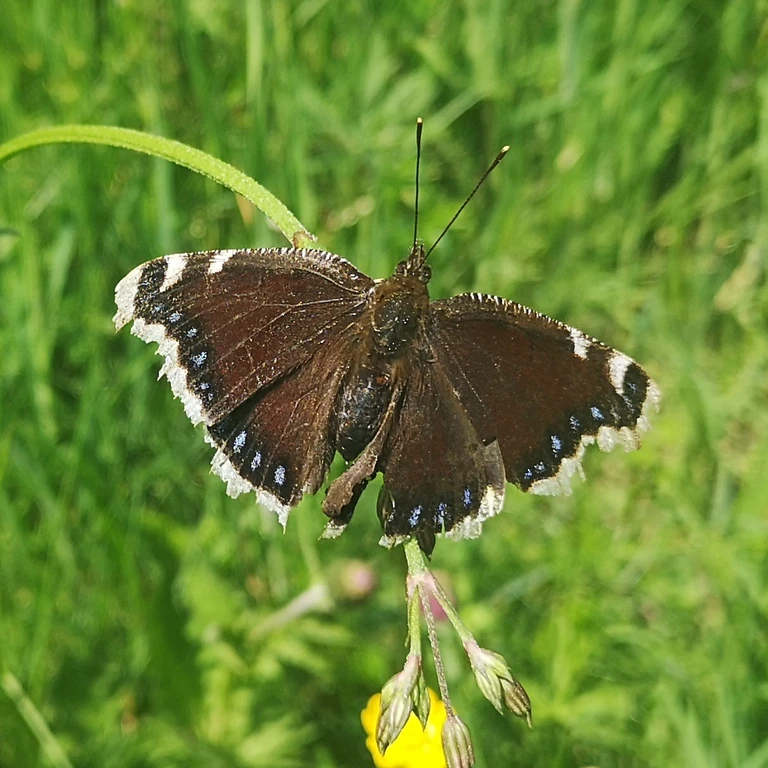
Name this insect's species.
Nymphalis antiopa
